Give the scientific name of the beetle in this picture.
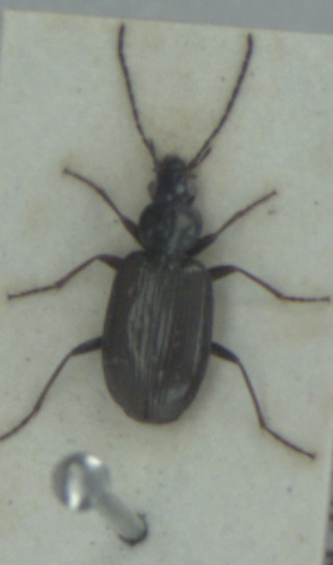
Agonum micans
